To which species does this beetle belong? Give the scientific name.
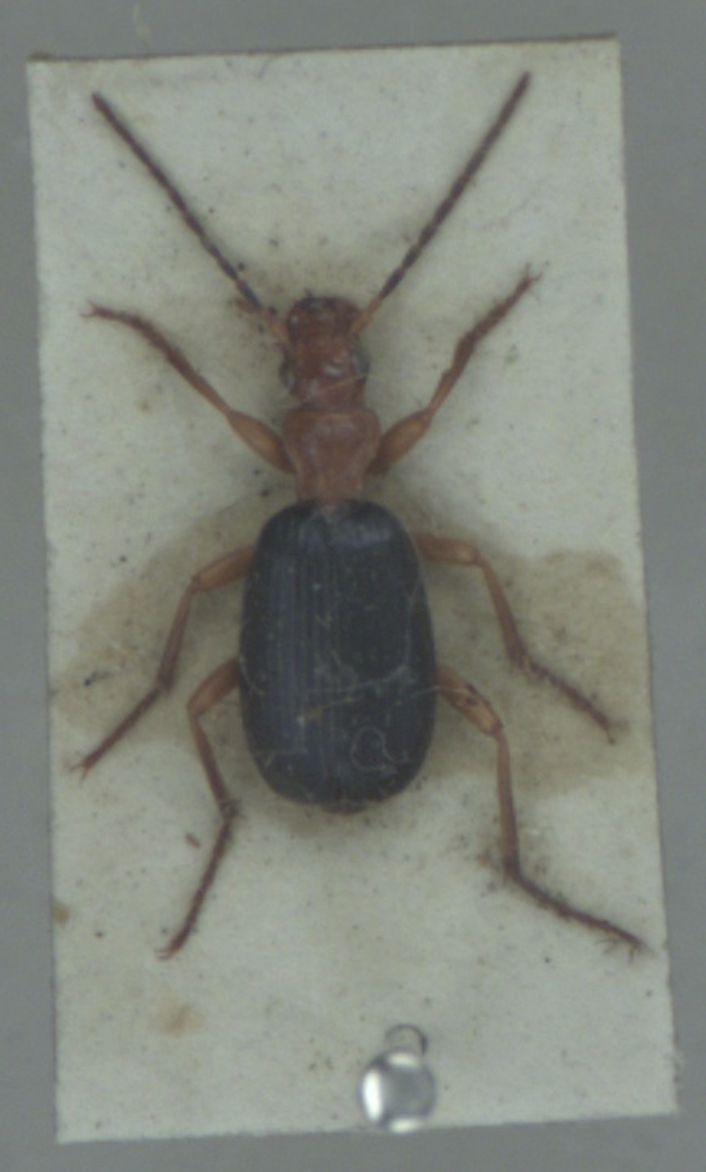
Brachinus crepitans
